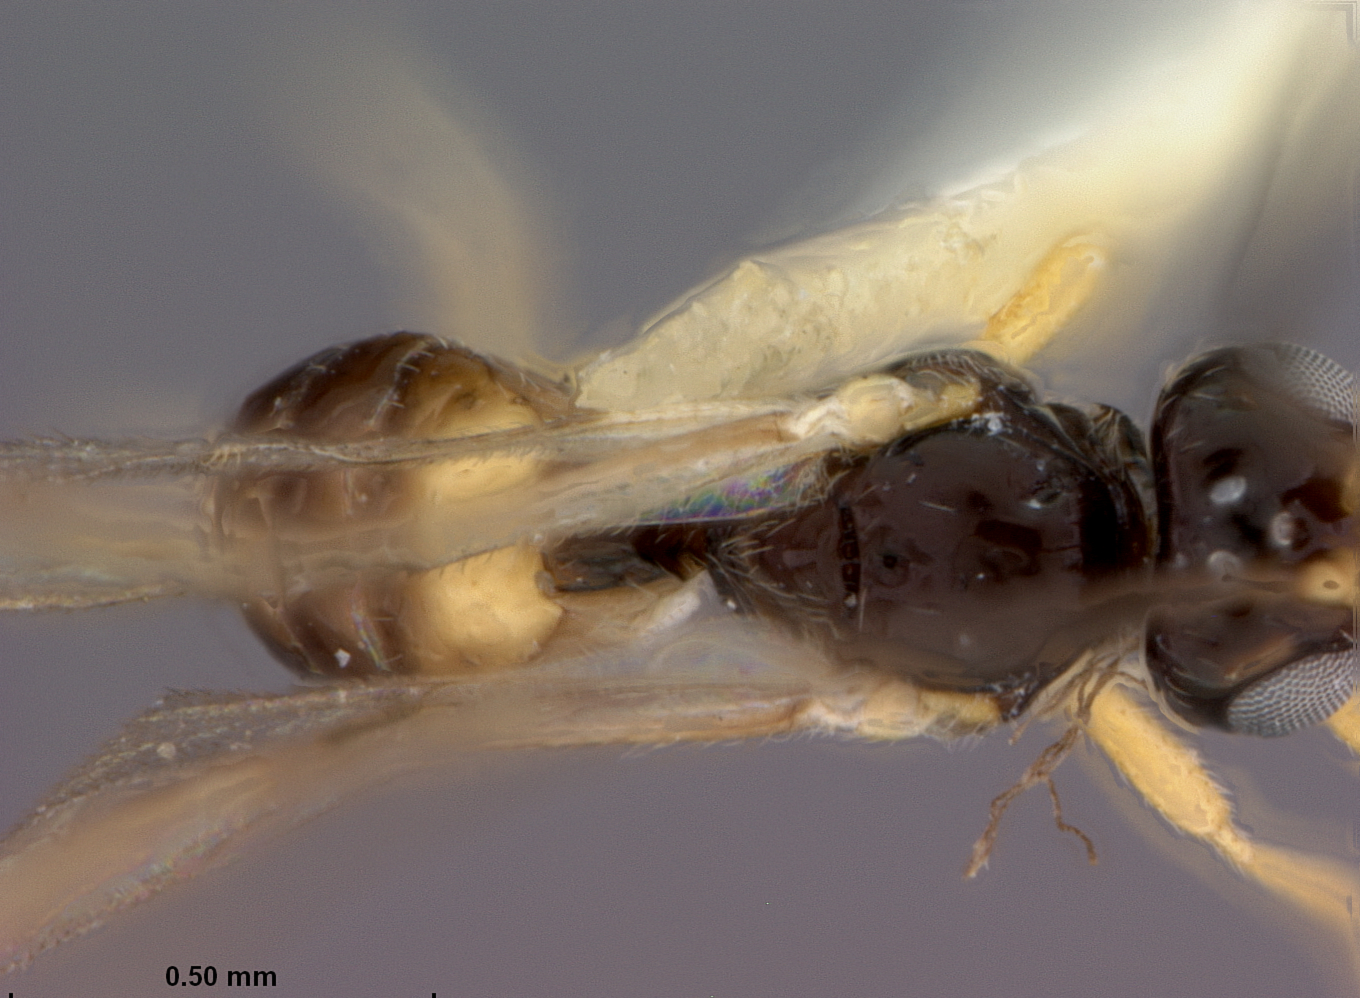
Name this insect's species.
Opius liriomyzae
